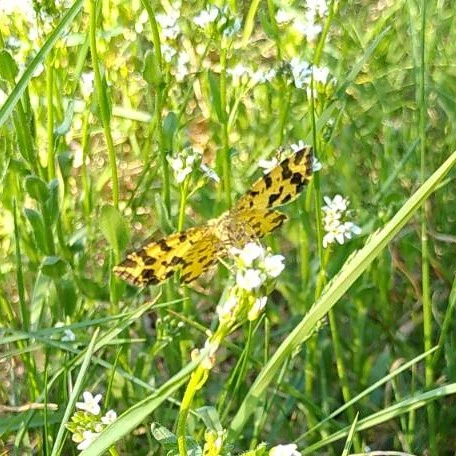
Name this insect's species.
Pseudopanthera macularia
